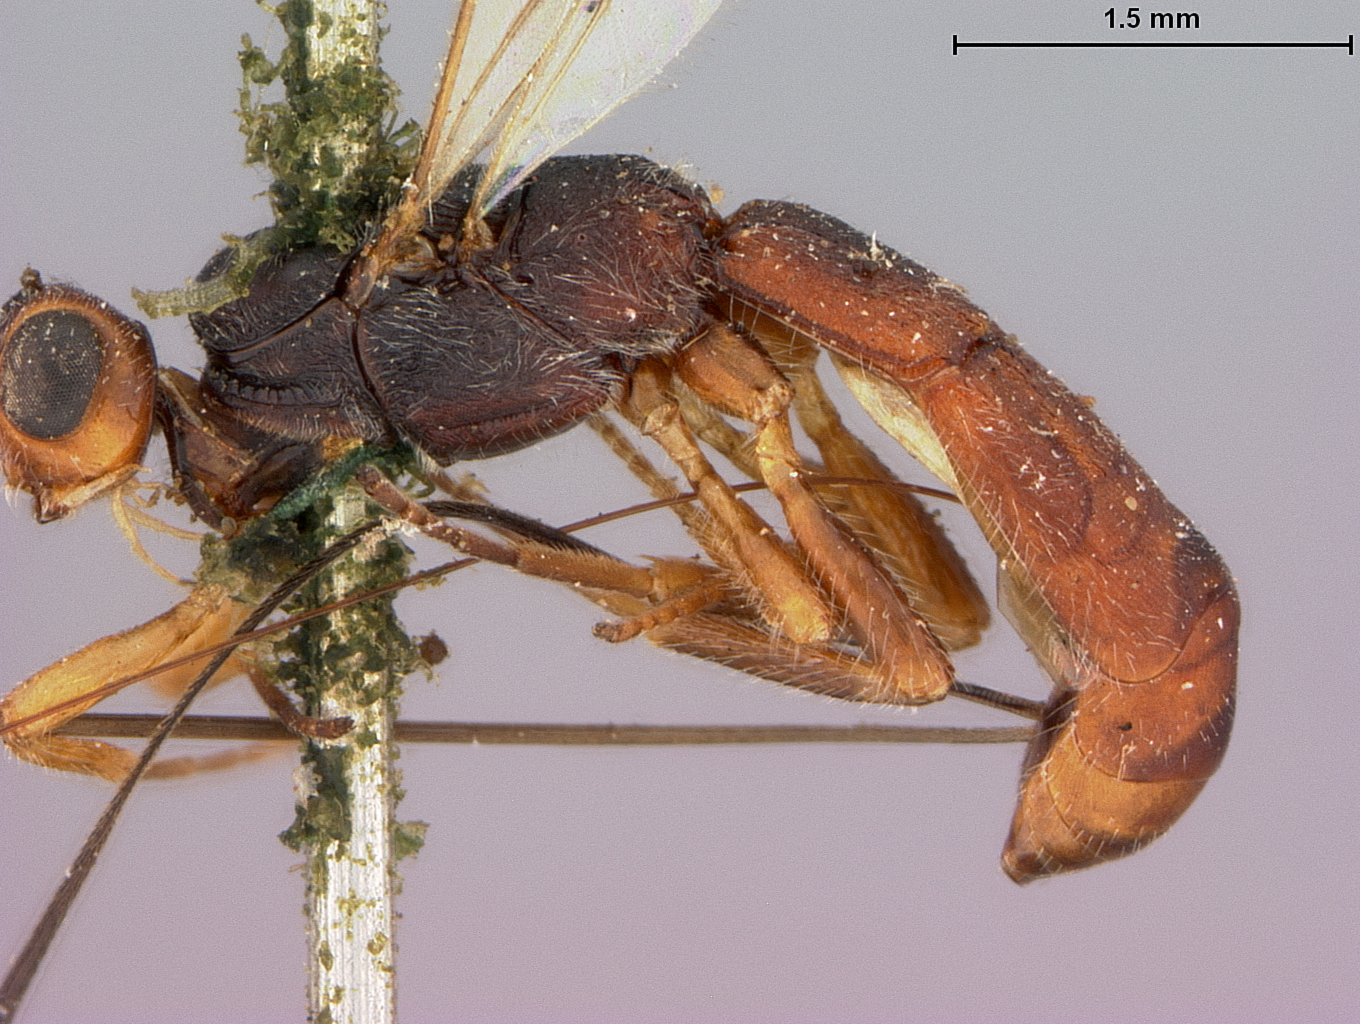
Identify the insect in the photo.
Exothecus rugulosus
